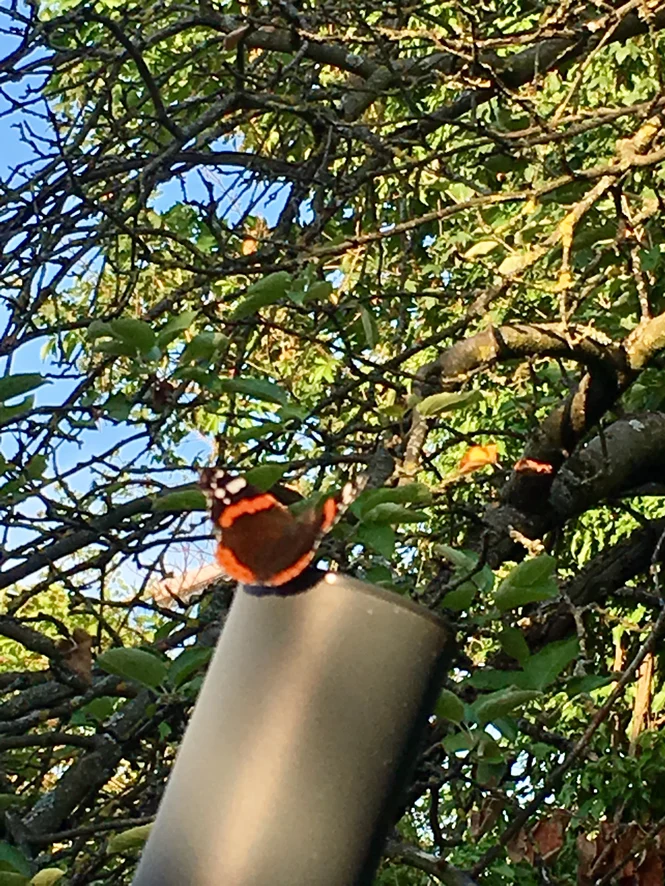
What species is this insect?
Vanessa atalanta
